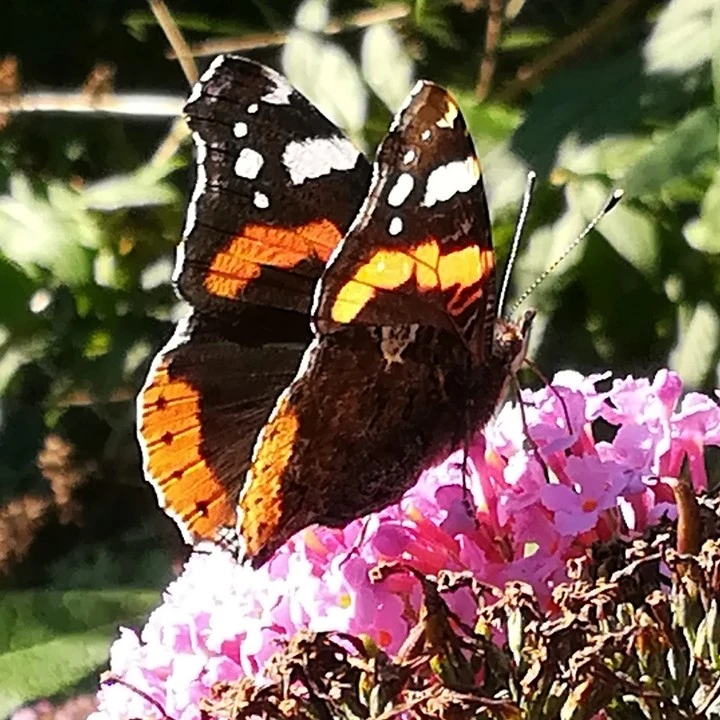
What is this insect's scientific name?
Vanessa atalanta
